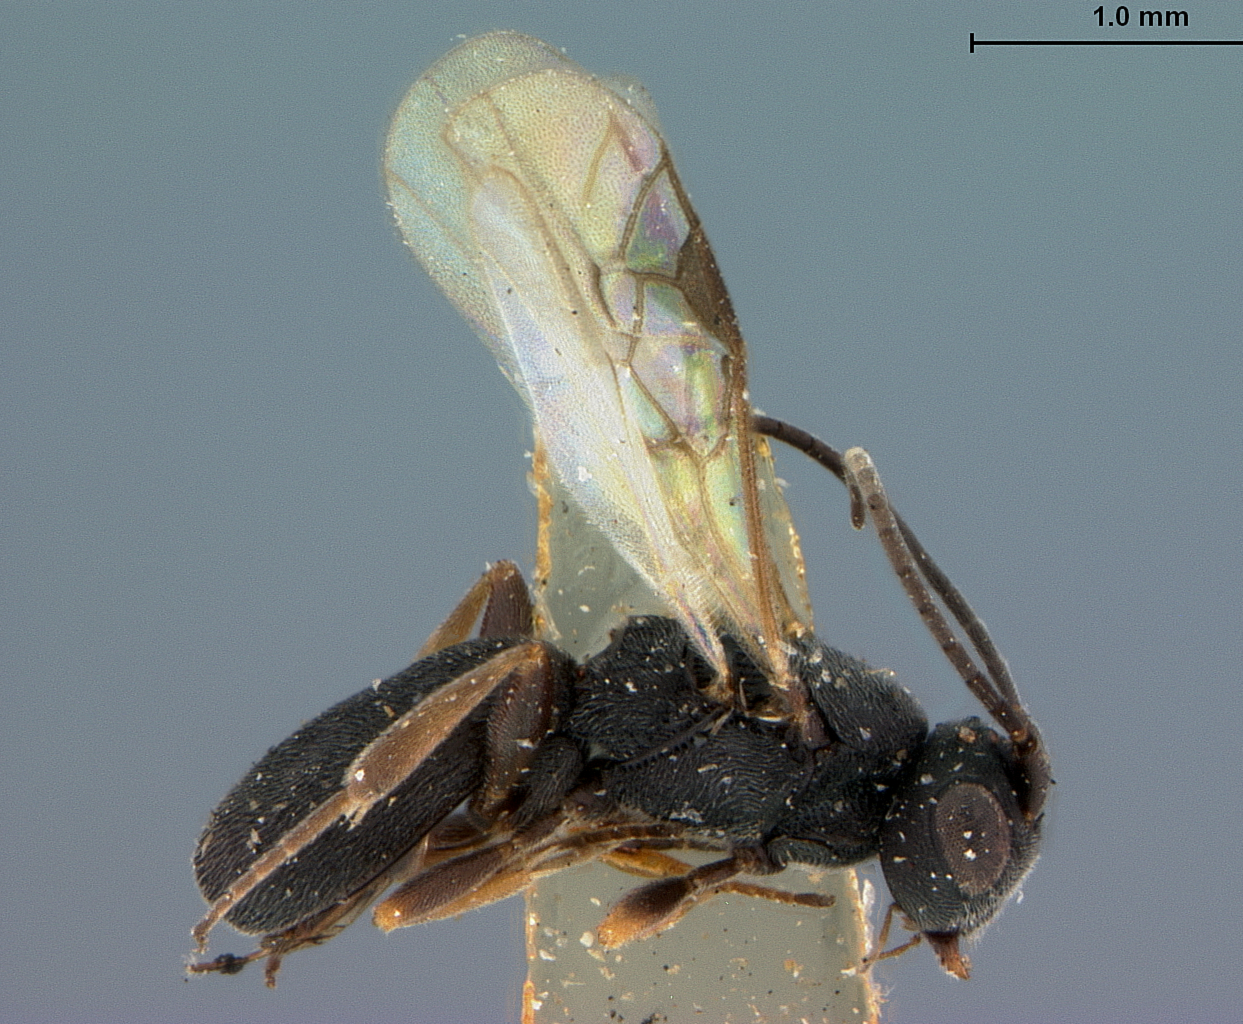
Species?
Chelonus eximius
